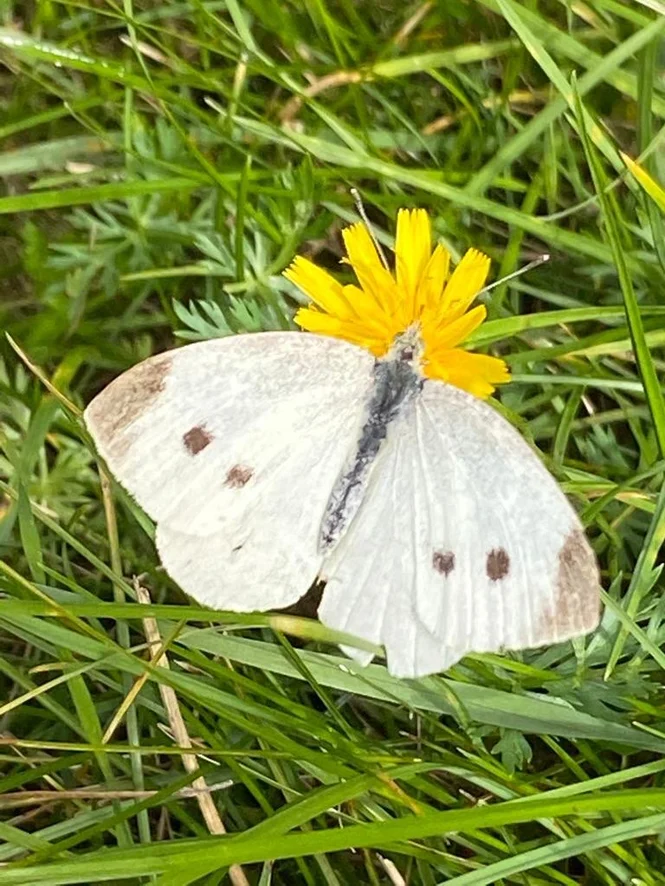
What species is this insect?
Pieris rapae
